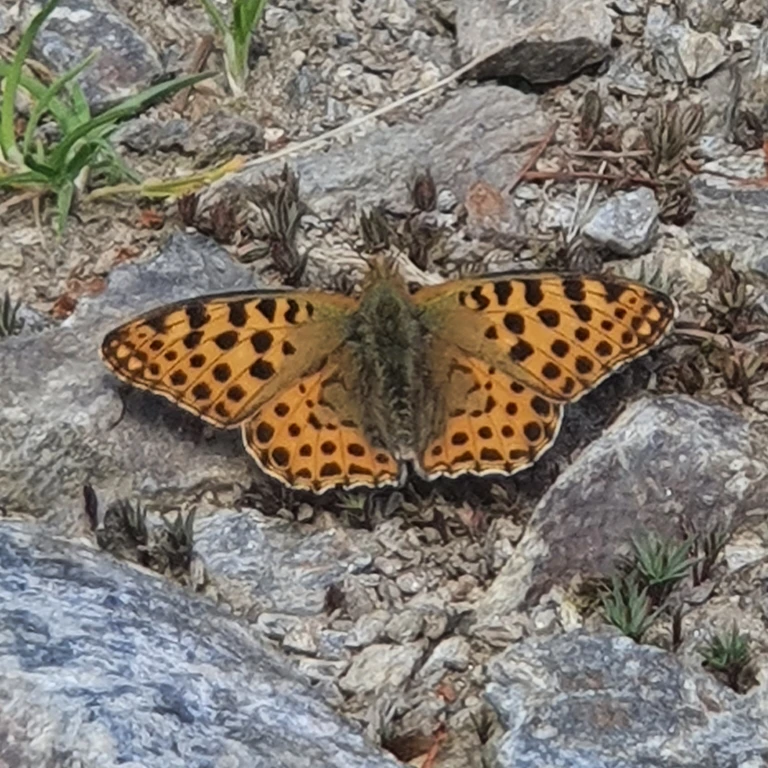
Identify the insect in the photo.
Issoria lathonia
